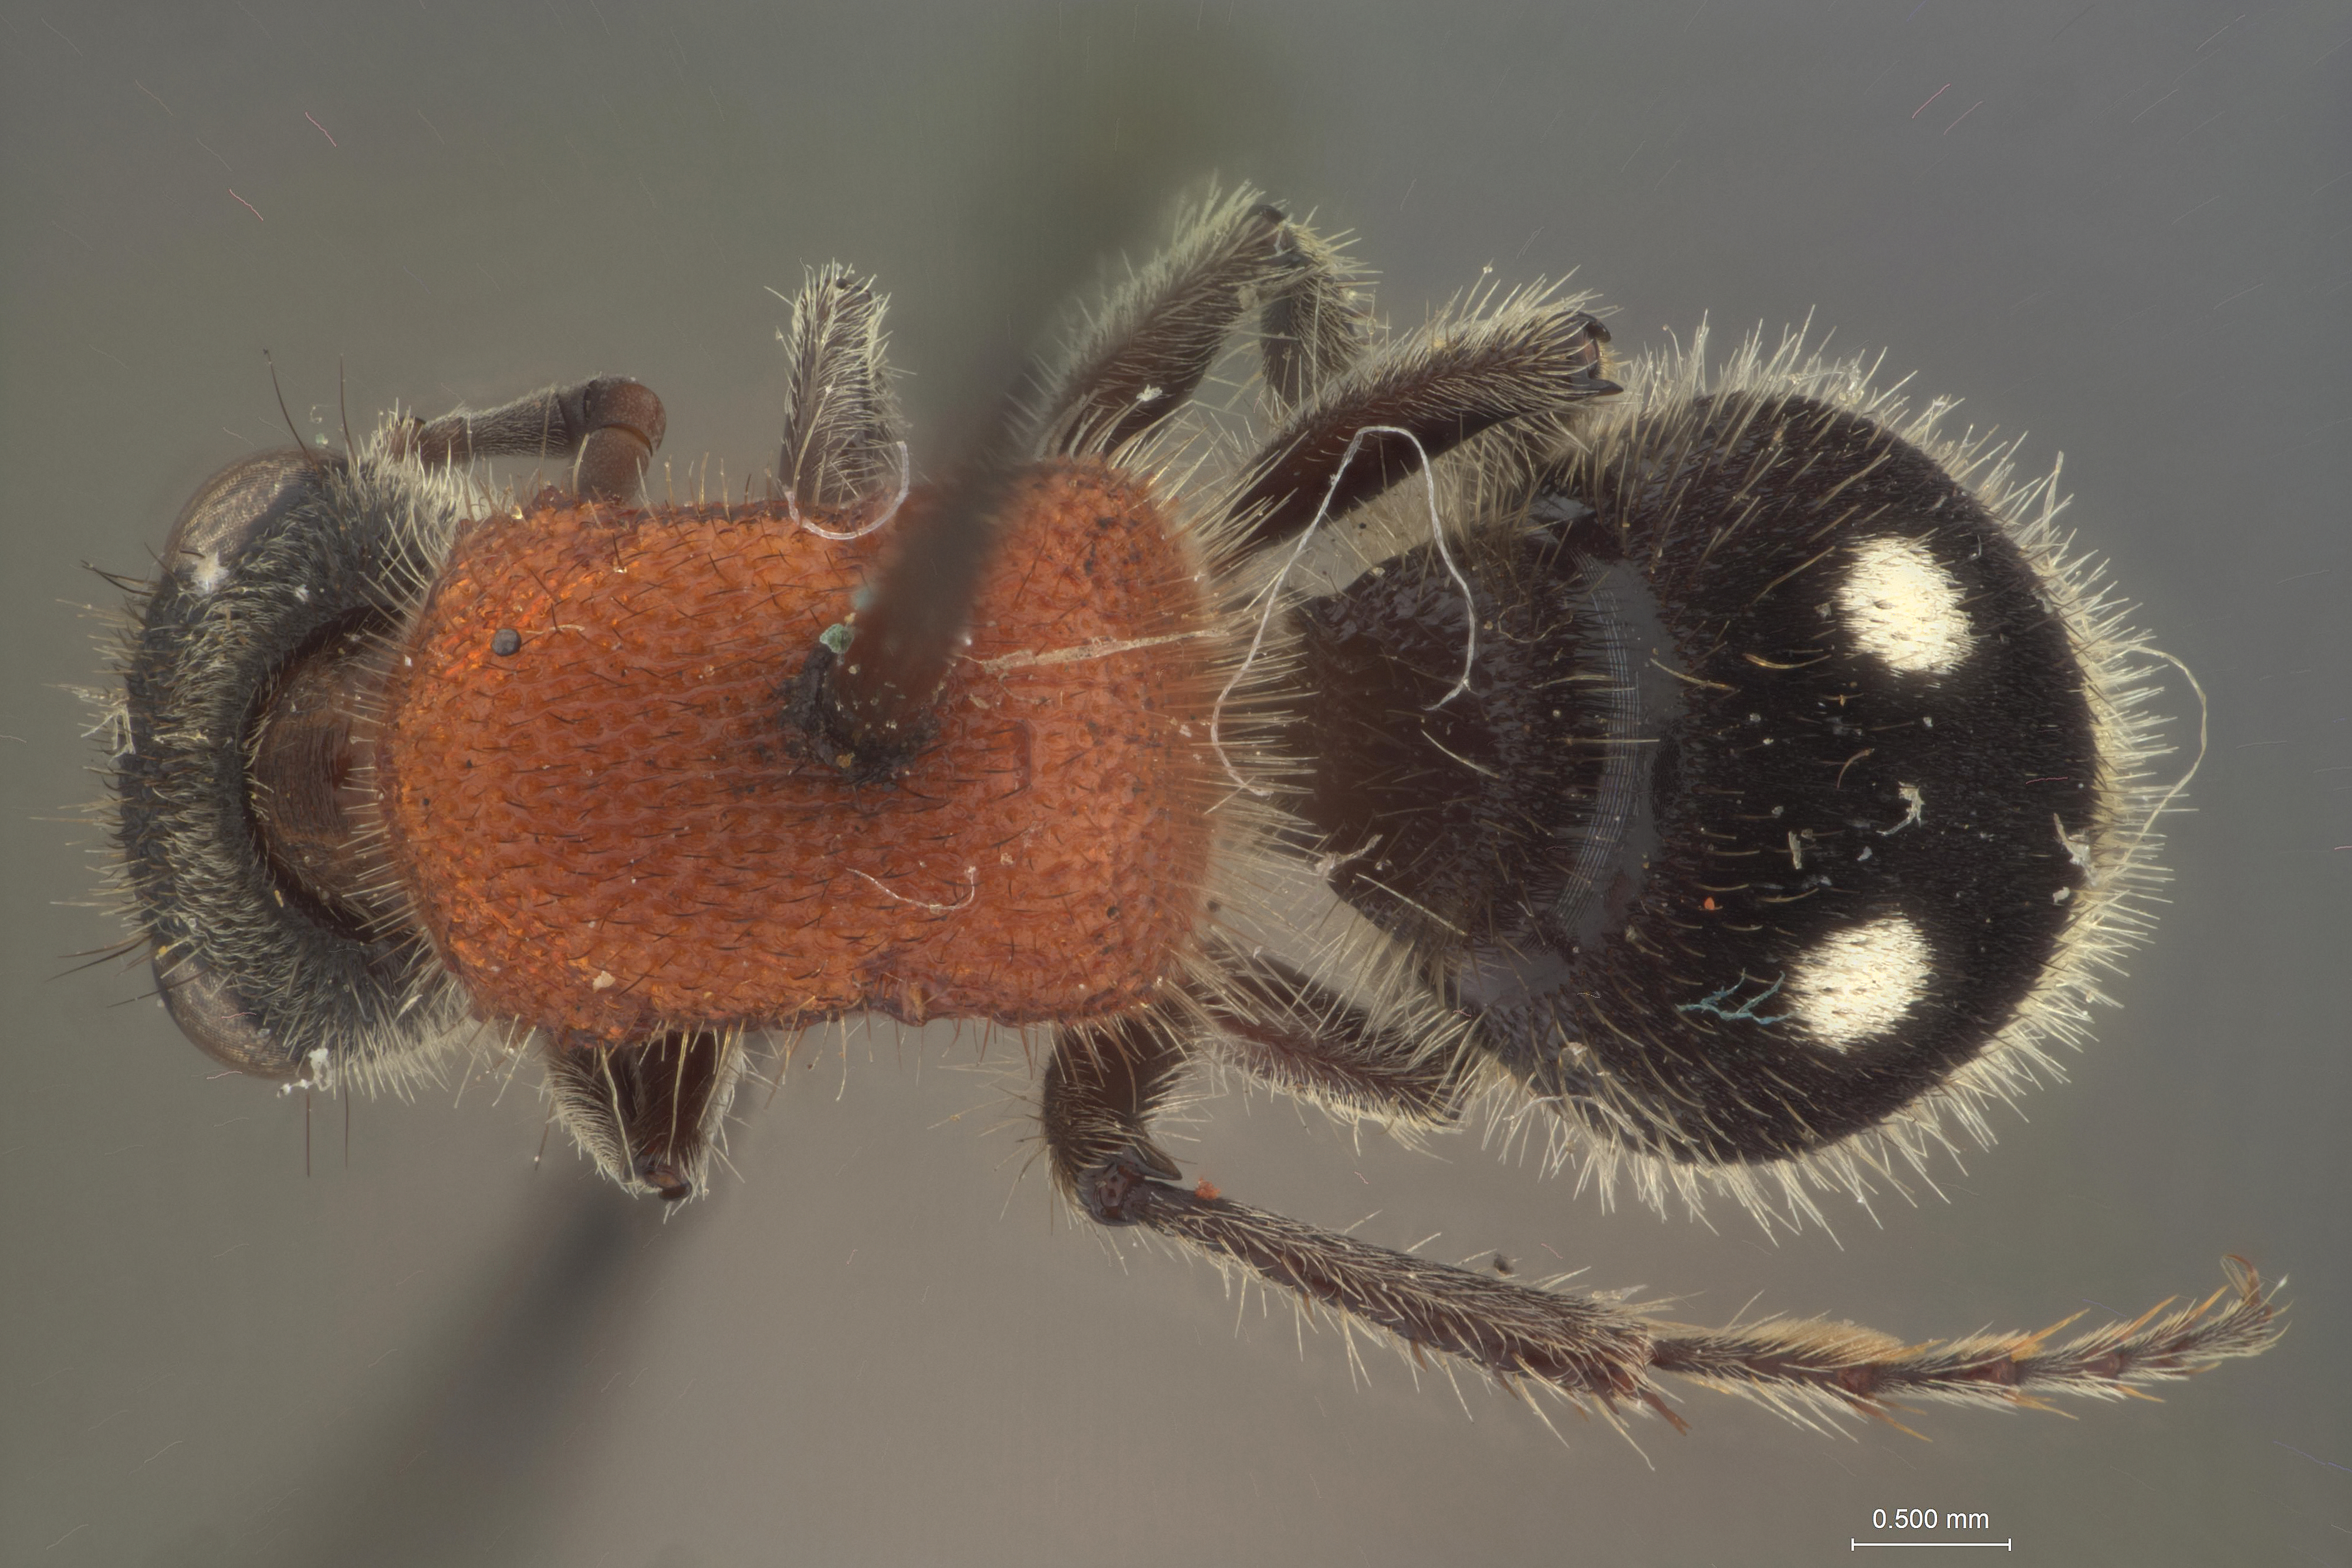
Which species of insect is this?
Mutilla browni
